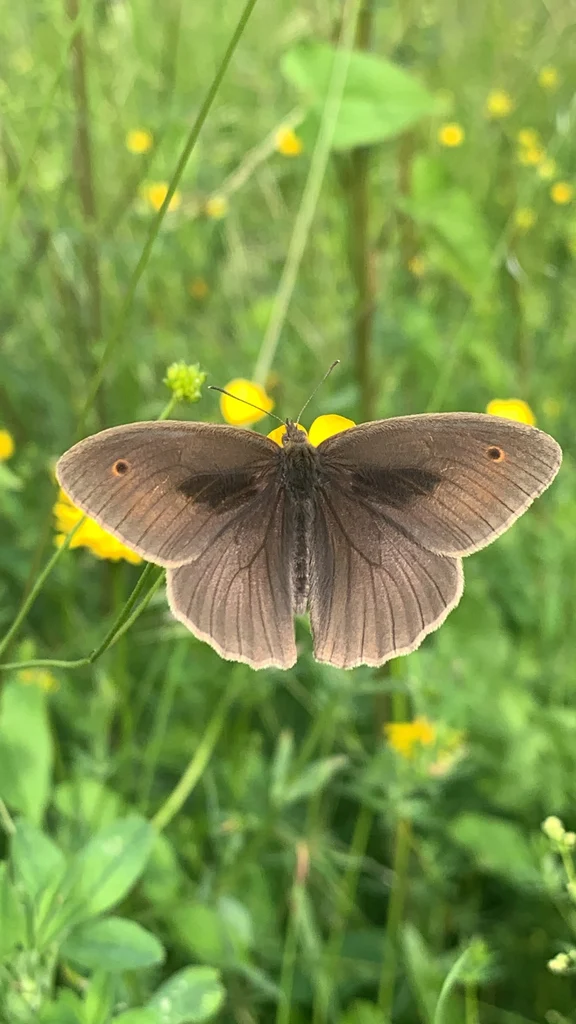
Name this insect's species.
Maniola jurtina
